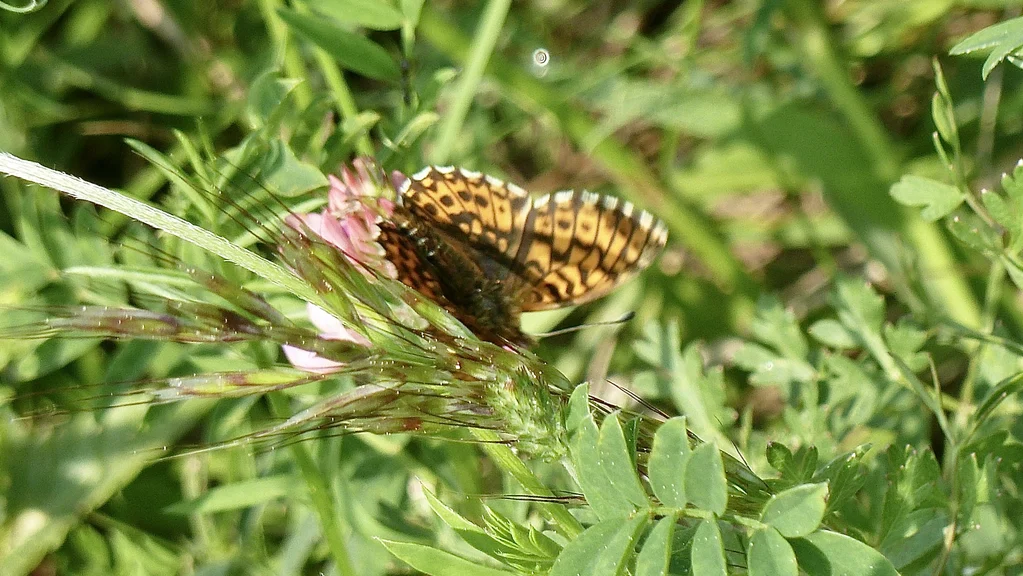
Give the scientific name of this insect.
Boloria dia
